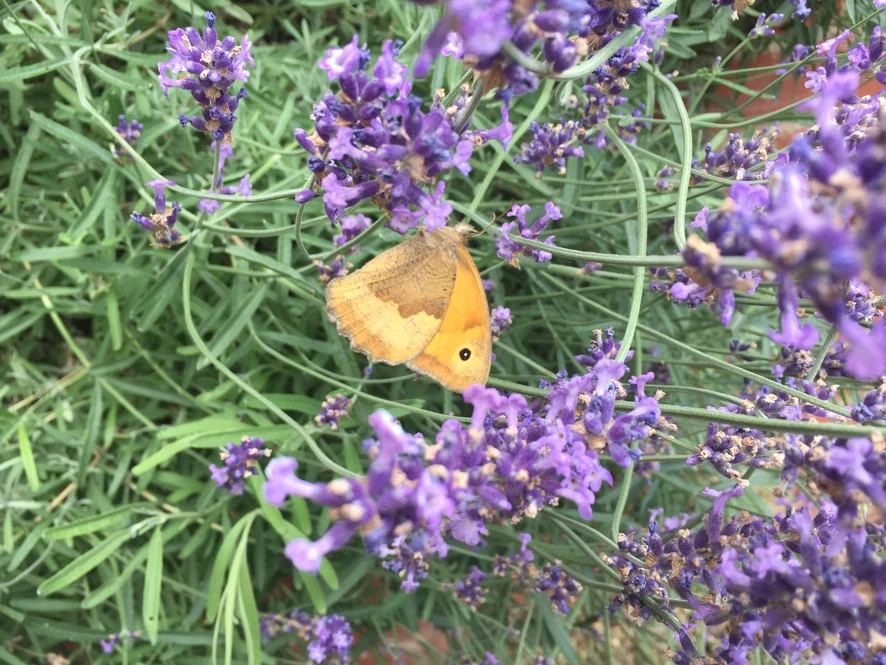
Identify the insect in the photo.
Maniola jurtina
